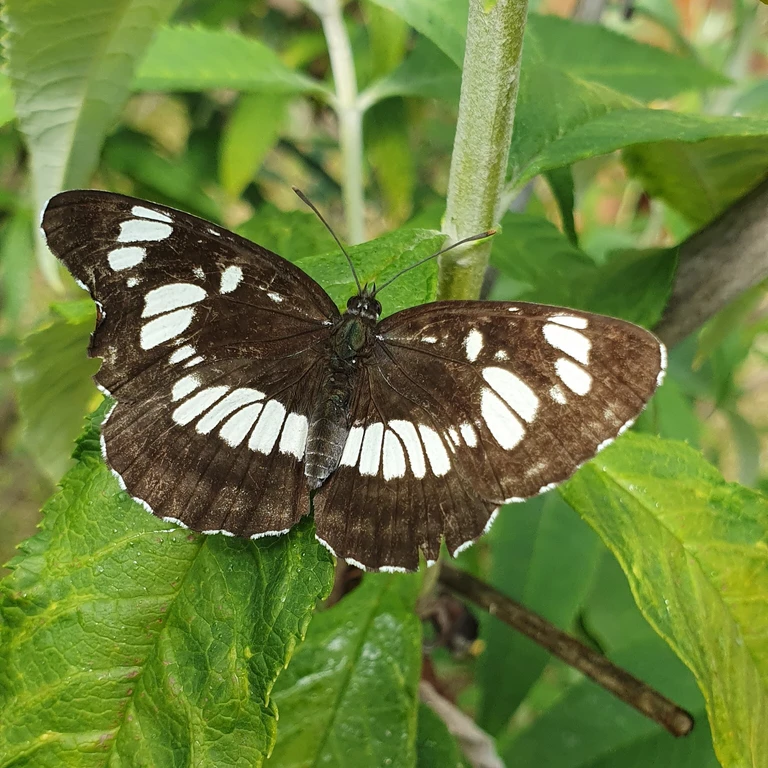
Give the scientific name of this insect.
Neptis rivularis
